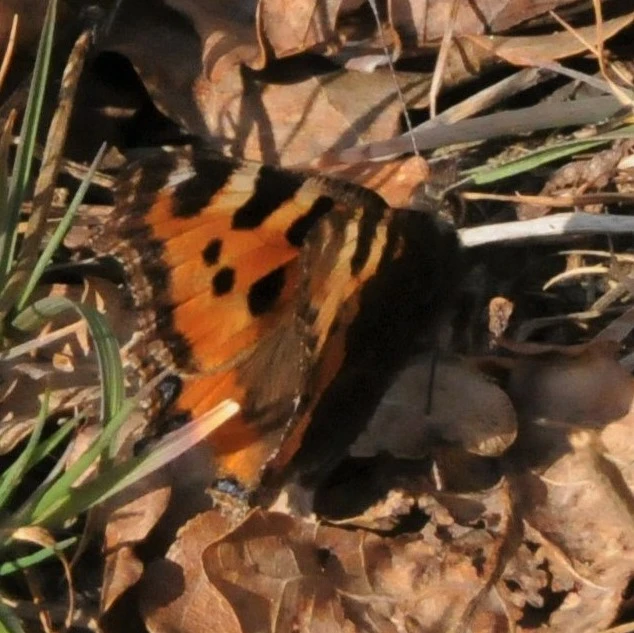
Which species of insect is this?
Aglais urticae
